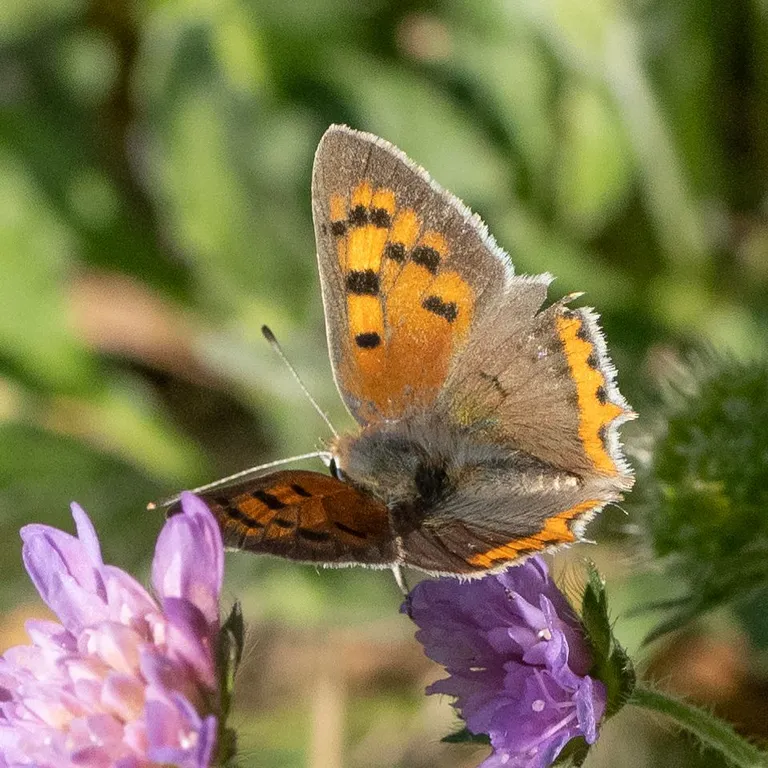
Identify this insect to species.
Lycaena phlaeas
